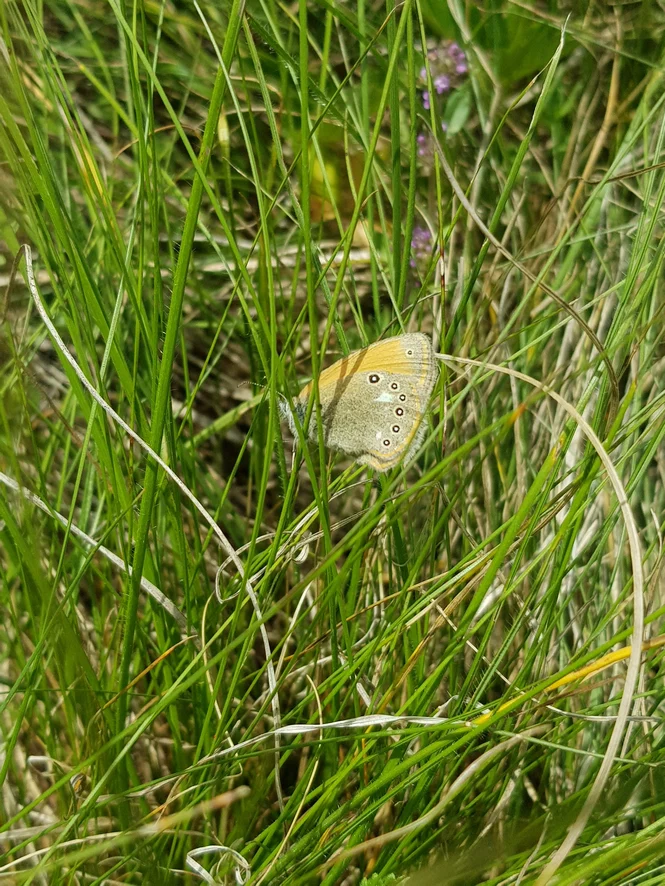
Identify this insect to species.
Coenonympha glycerion (also Coenonympha iphis)
